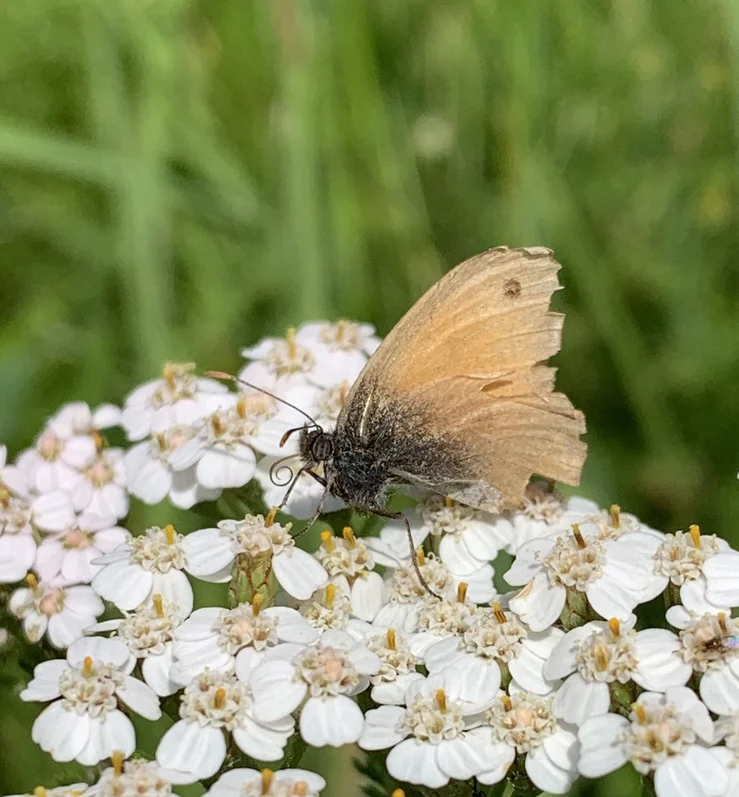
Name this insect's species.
Coenonympha pamphilus
